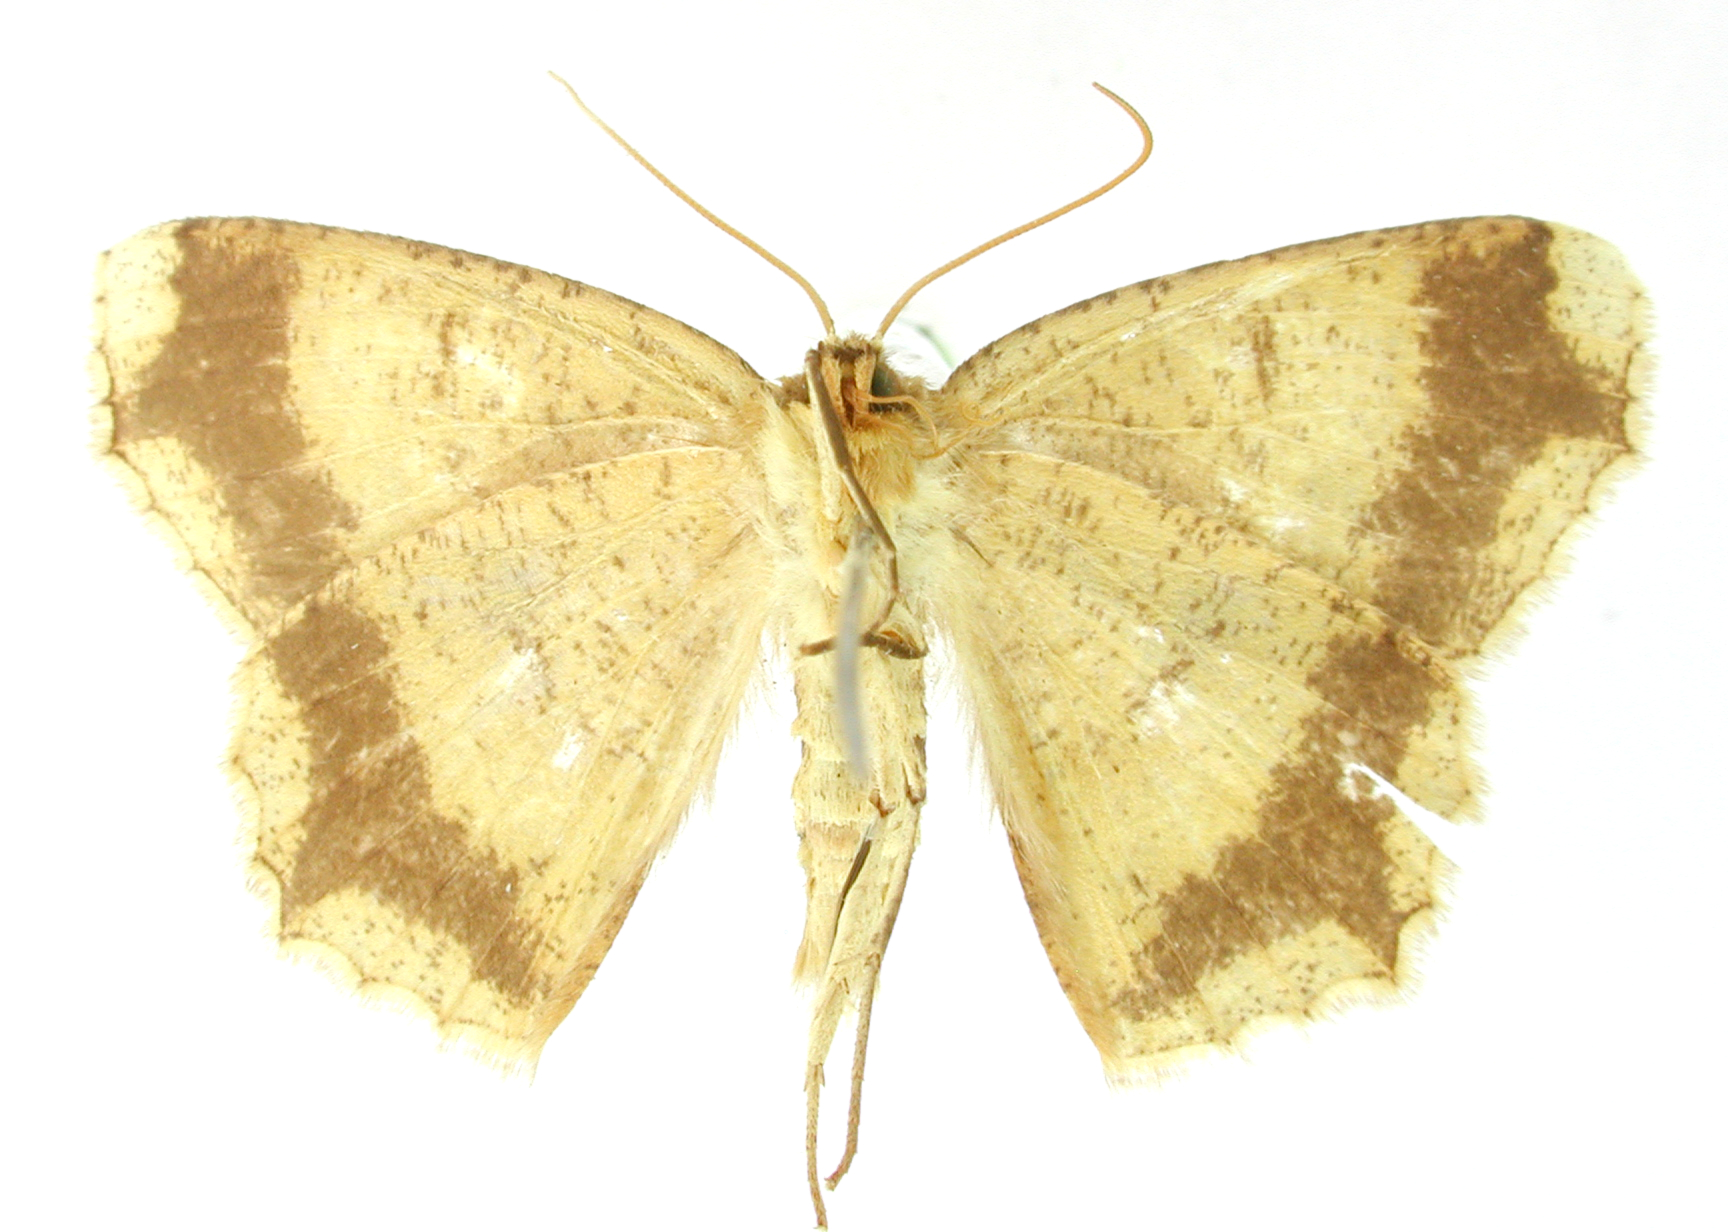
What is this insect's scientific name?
Certima annaria
